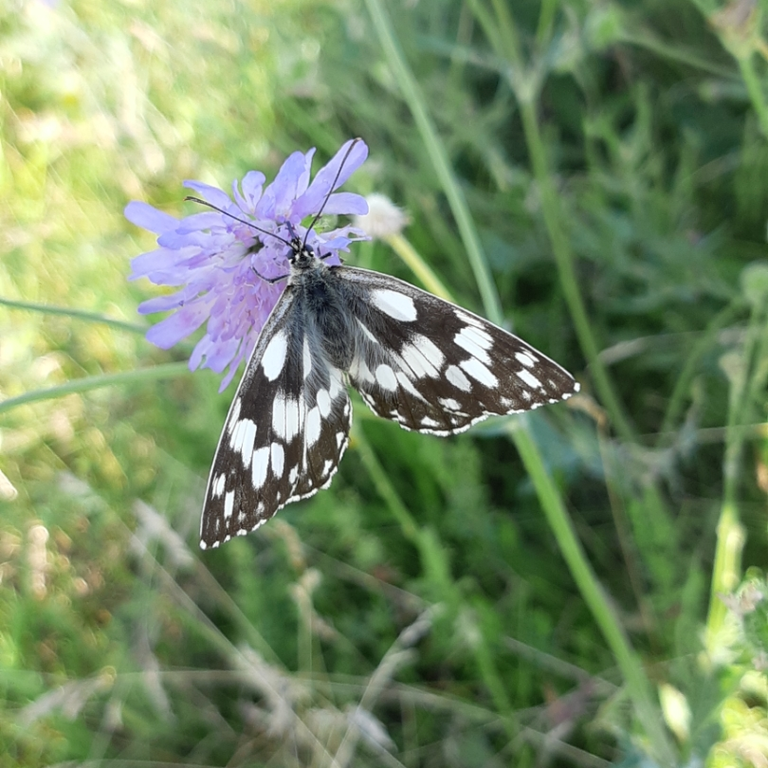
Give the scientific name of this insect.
Melanargia galathea
